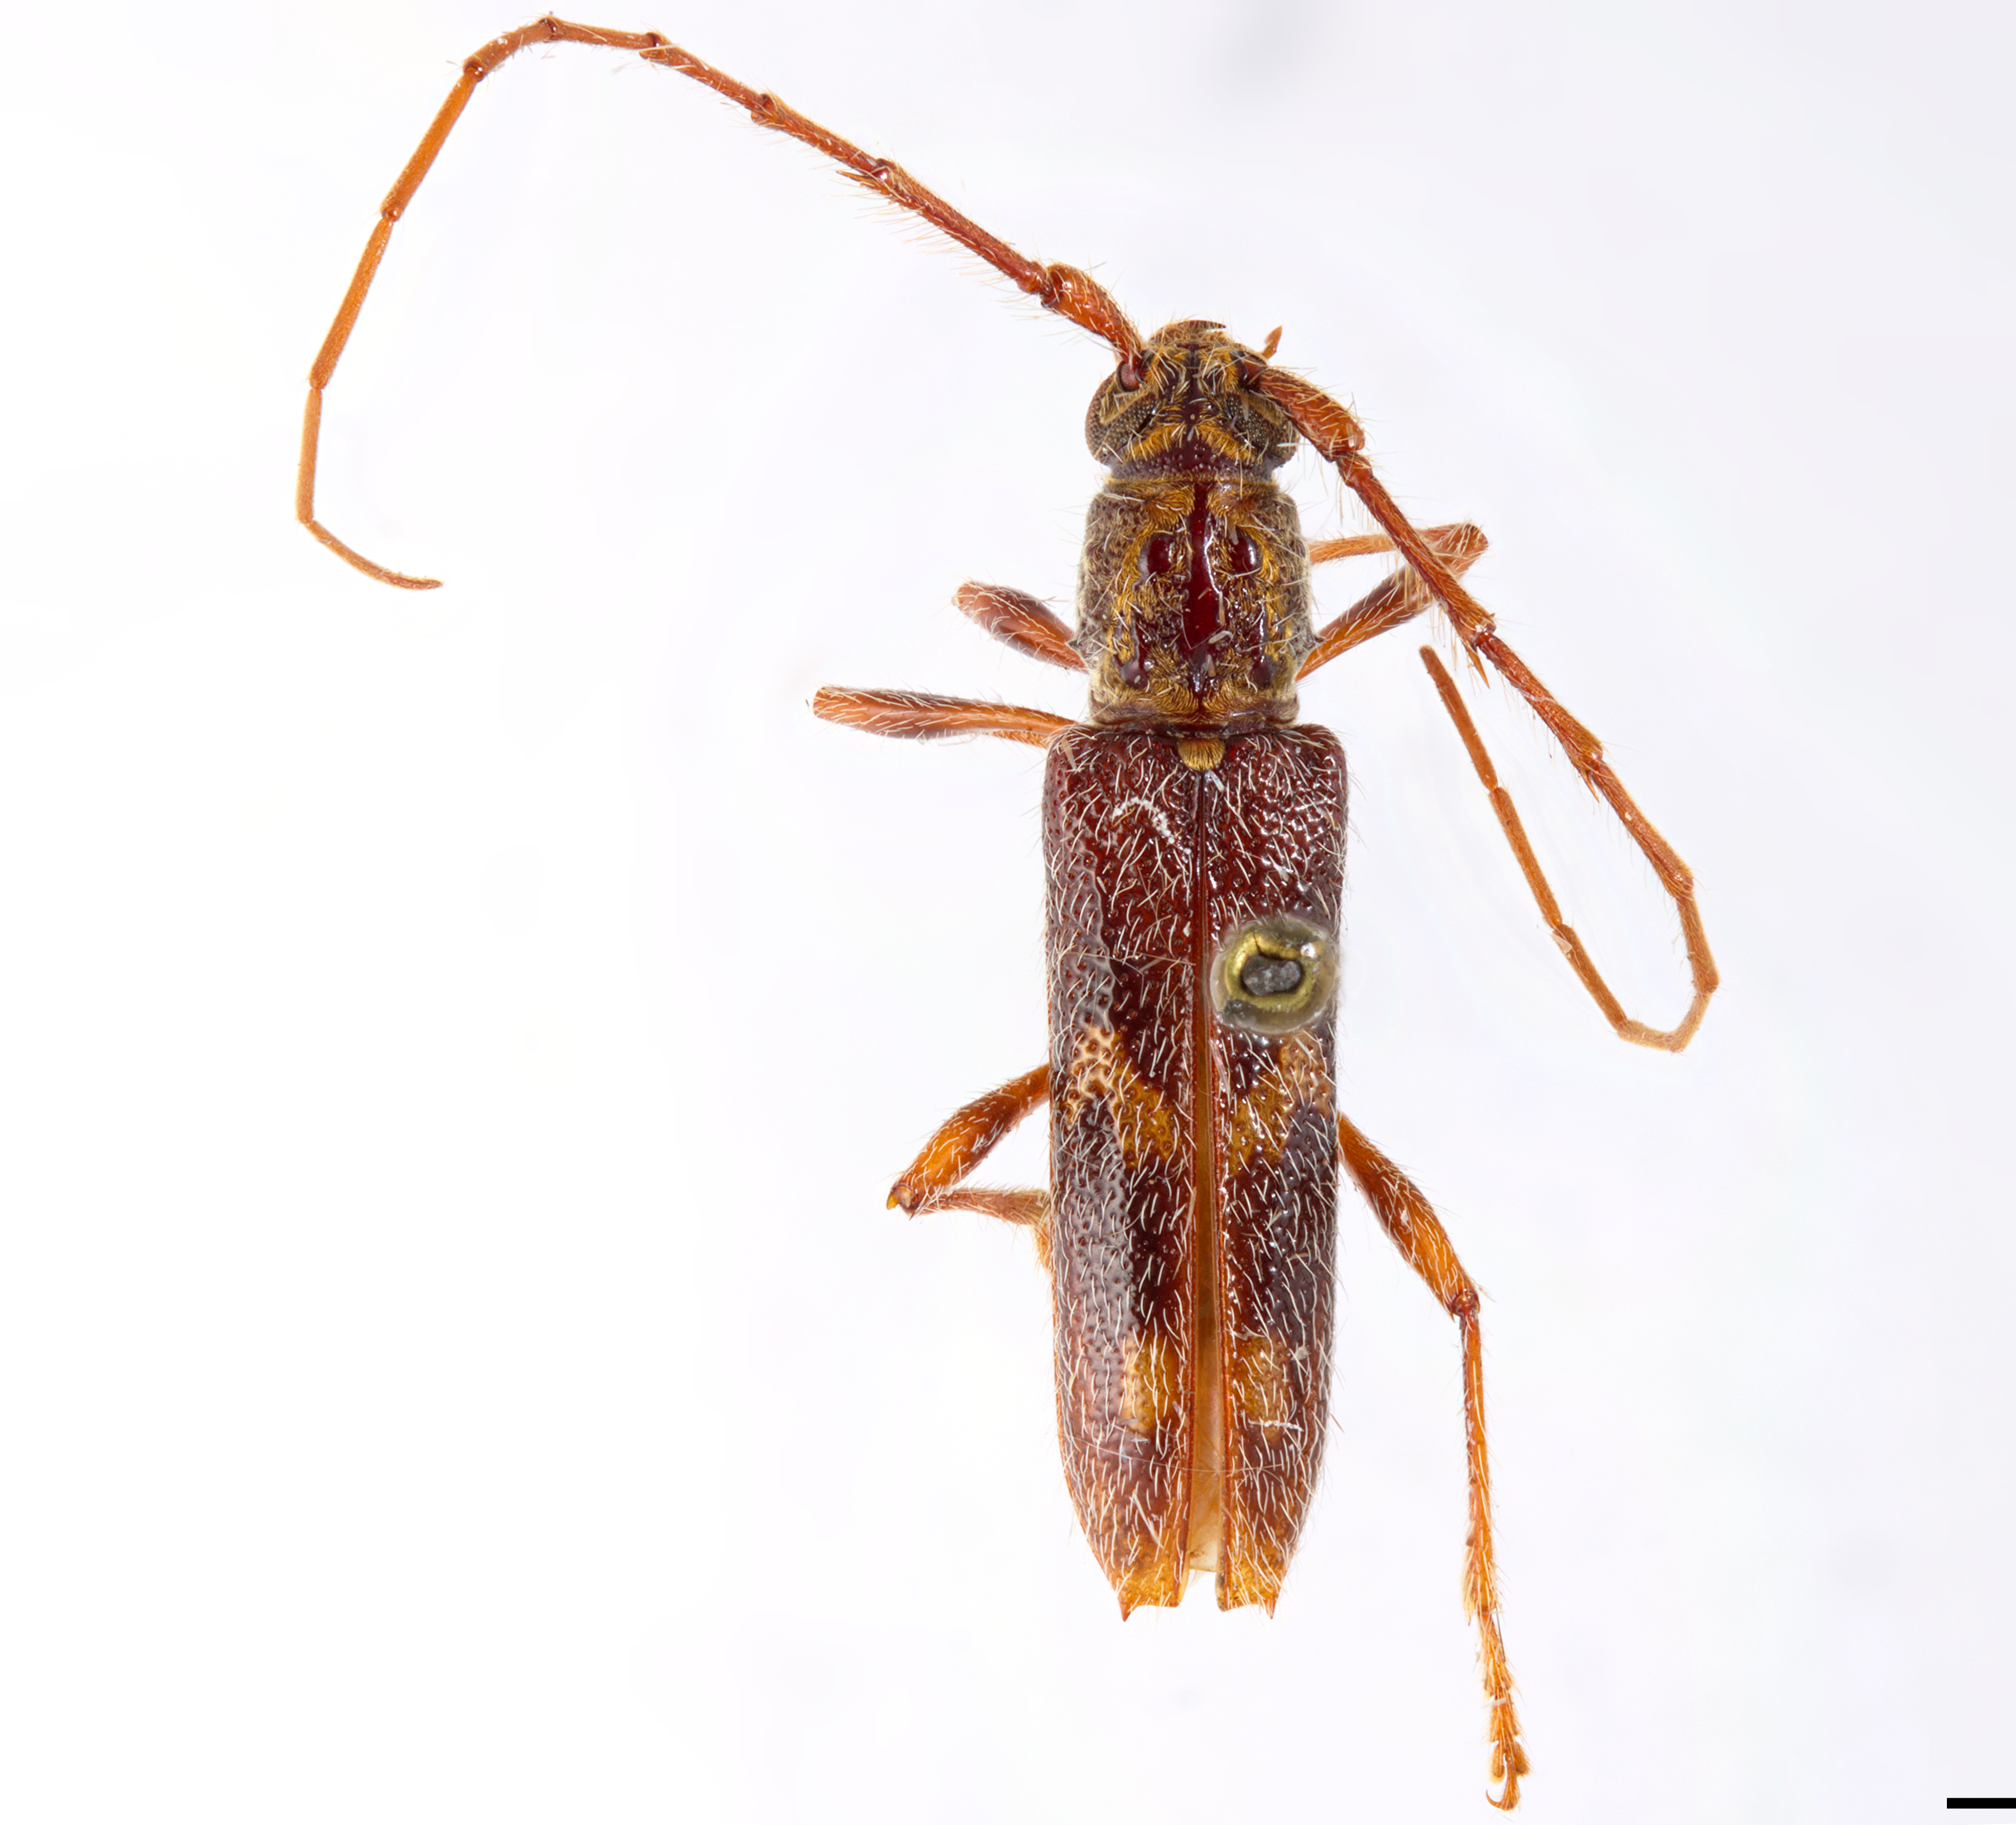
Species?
Eurysthea cribripennis
